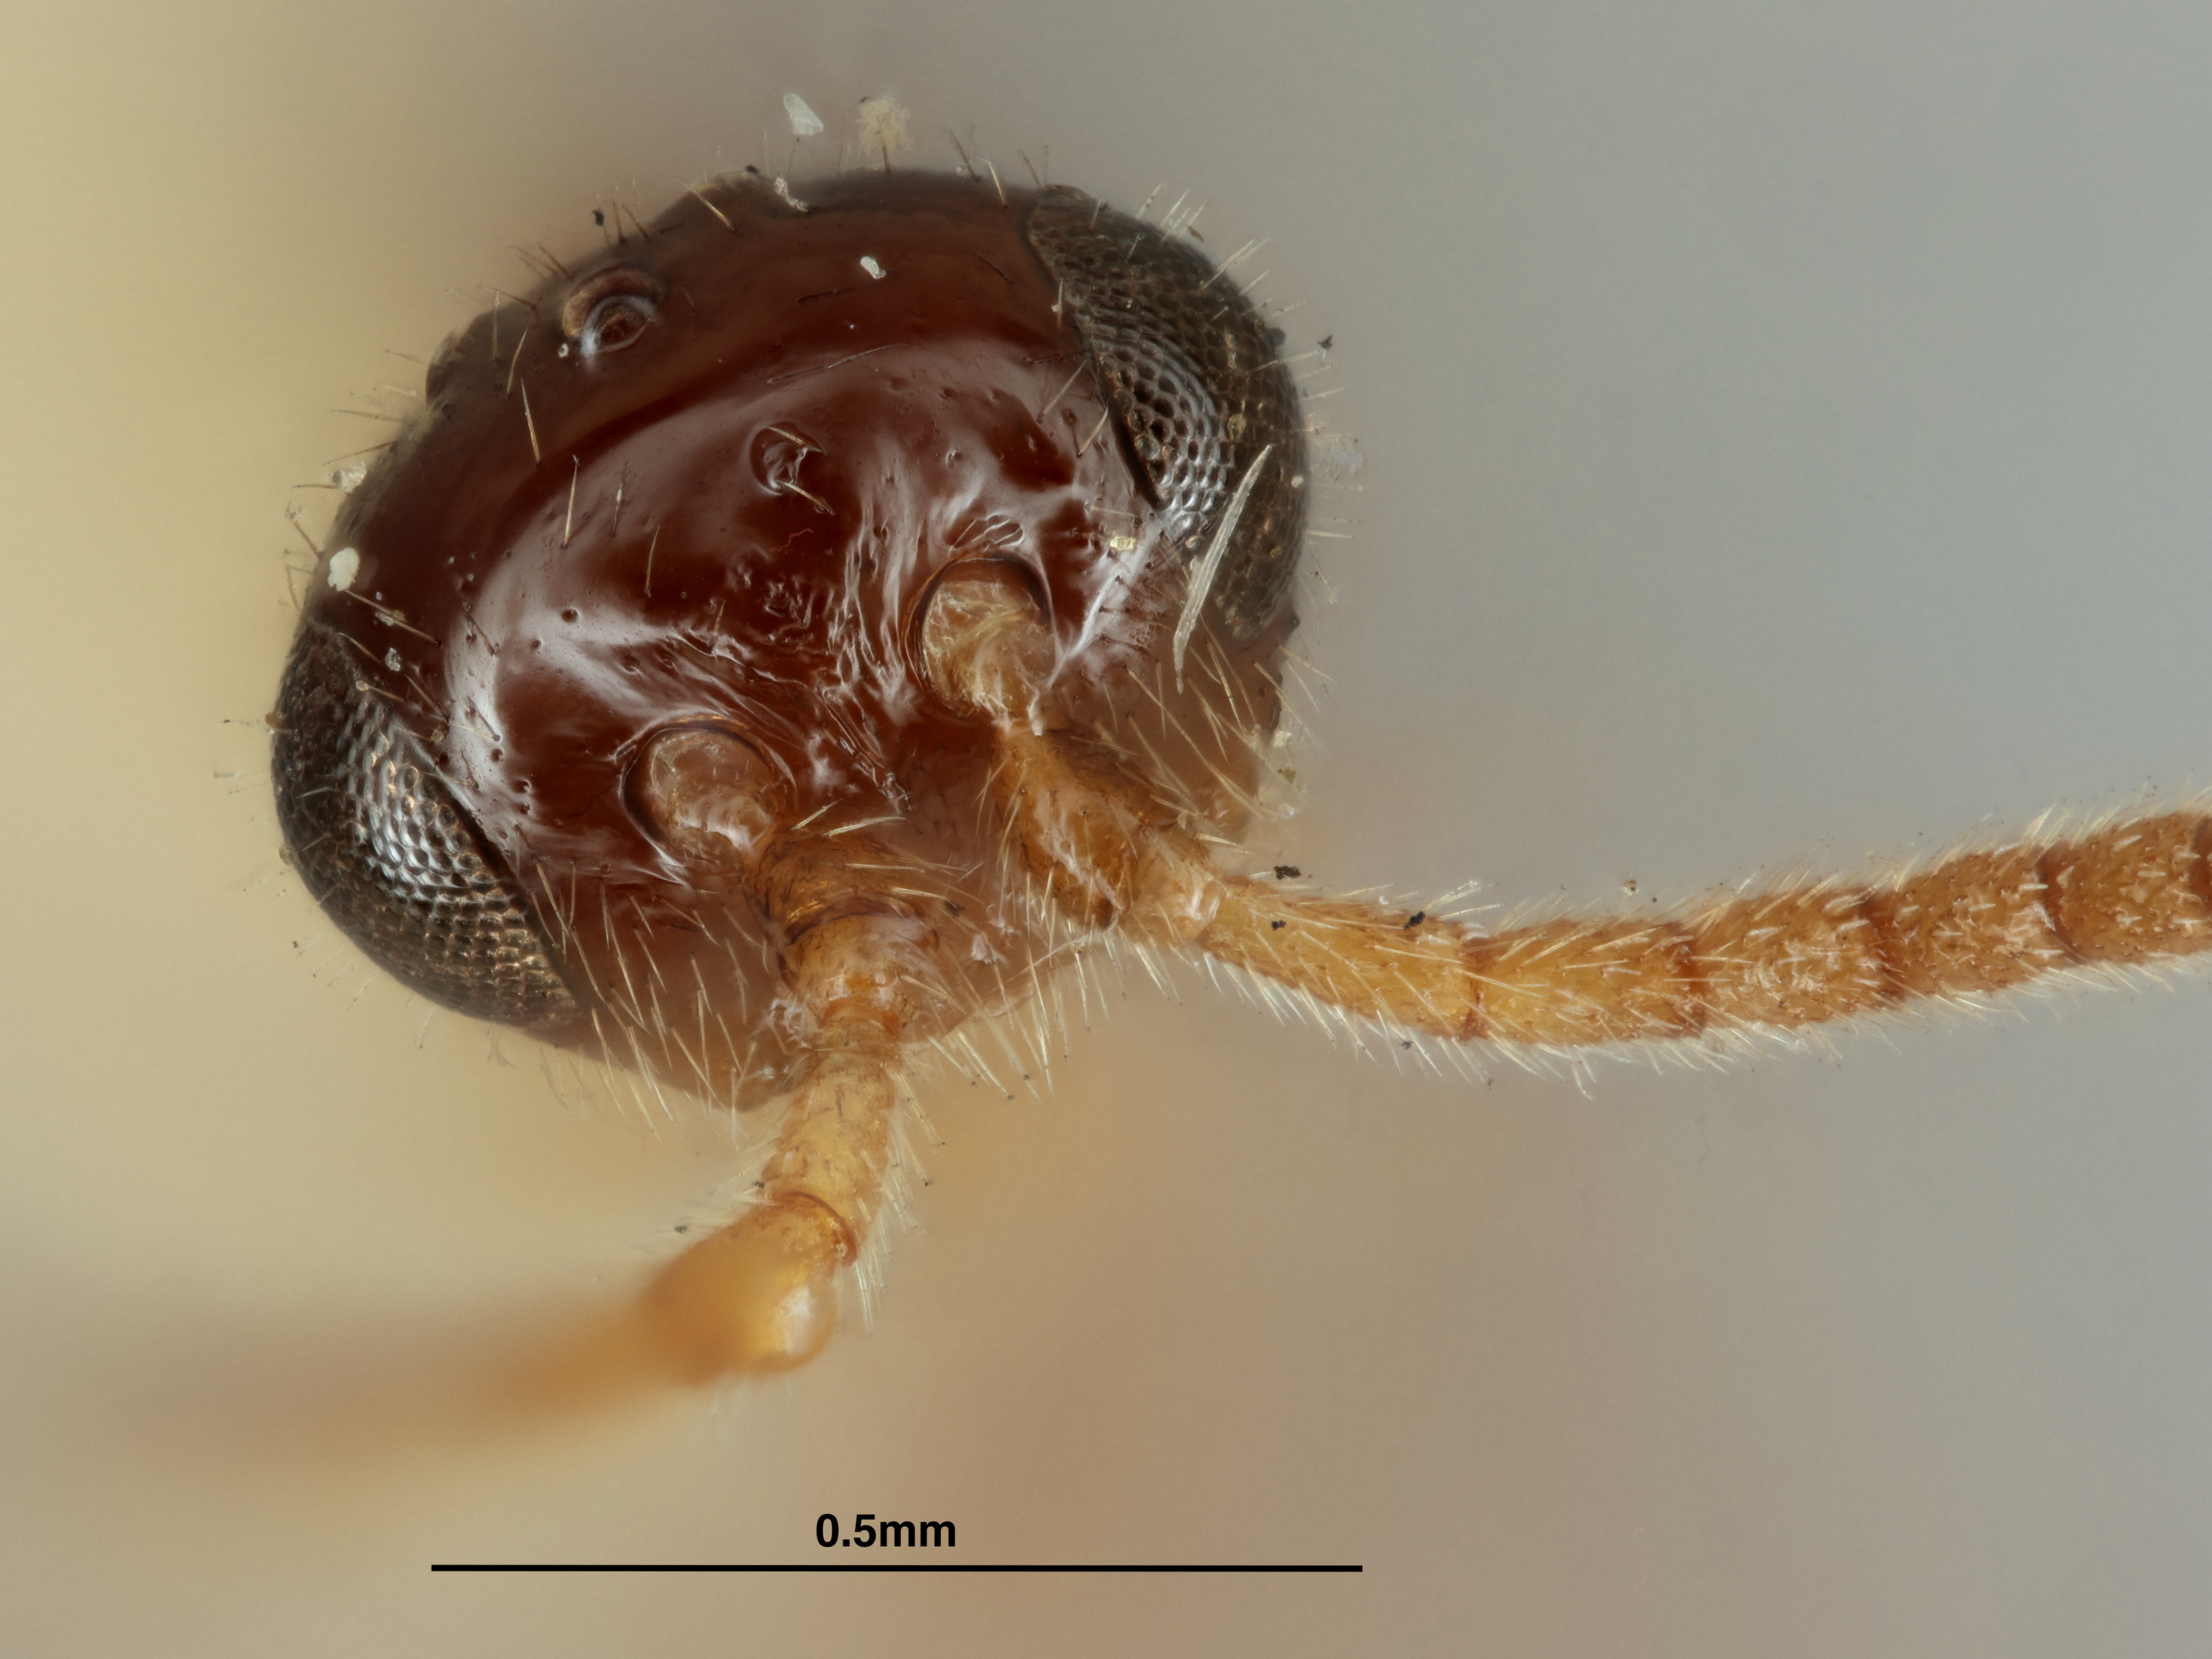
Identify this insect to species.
Disogmus obsoletus
